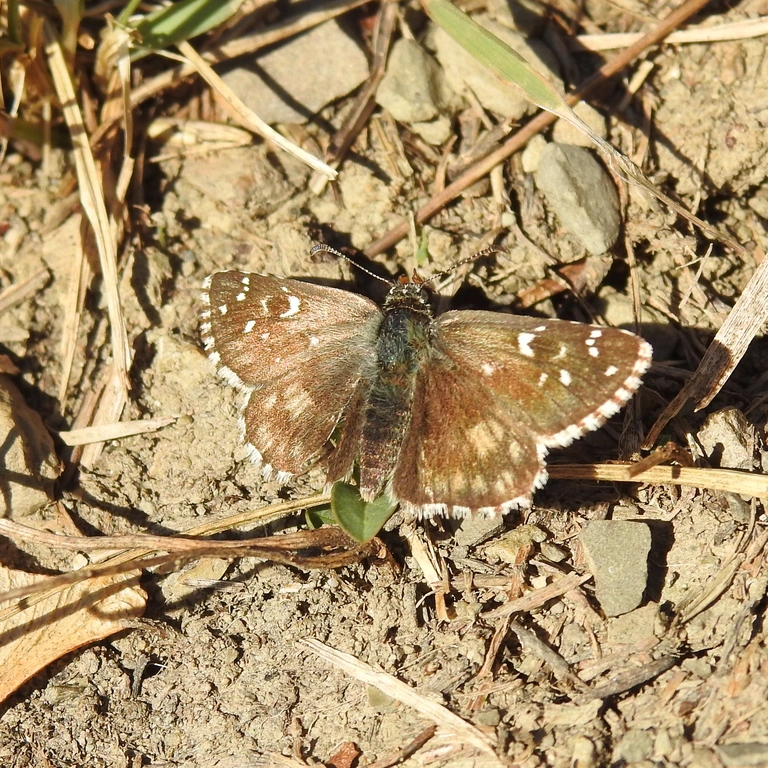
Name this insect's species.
Pyrgus armoricanus
